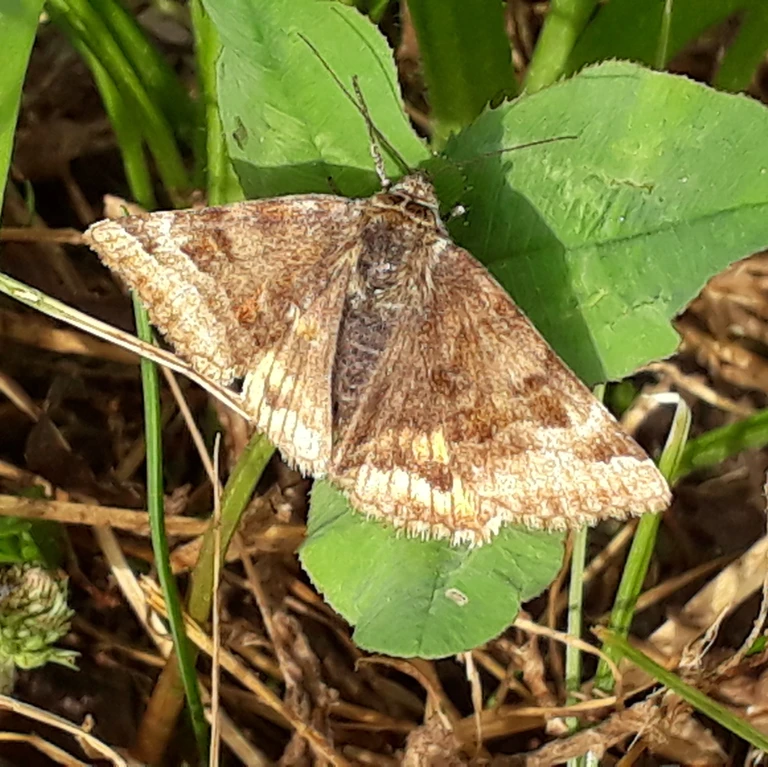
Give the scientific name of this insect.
Euclidia glyphica
